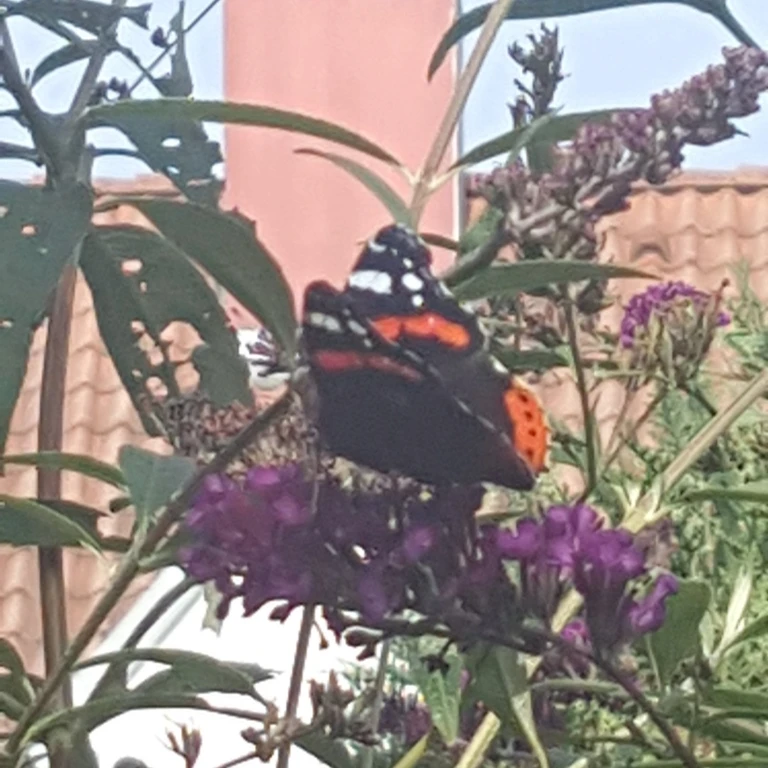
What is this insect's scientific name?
Vanessa atalanta
